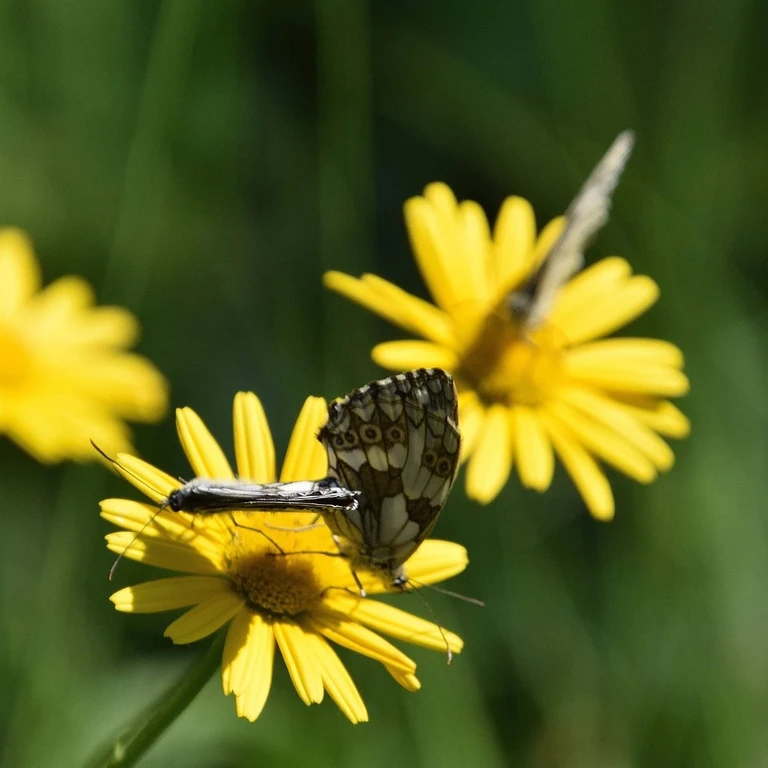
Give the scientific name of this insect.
Melanargia galathea
